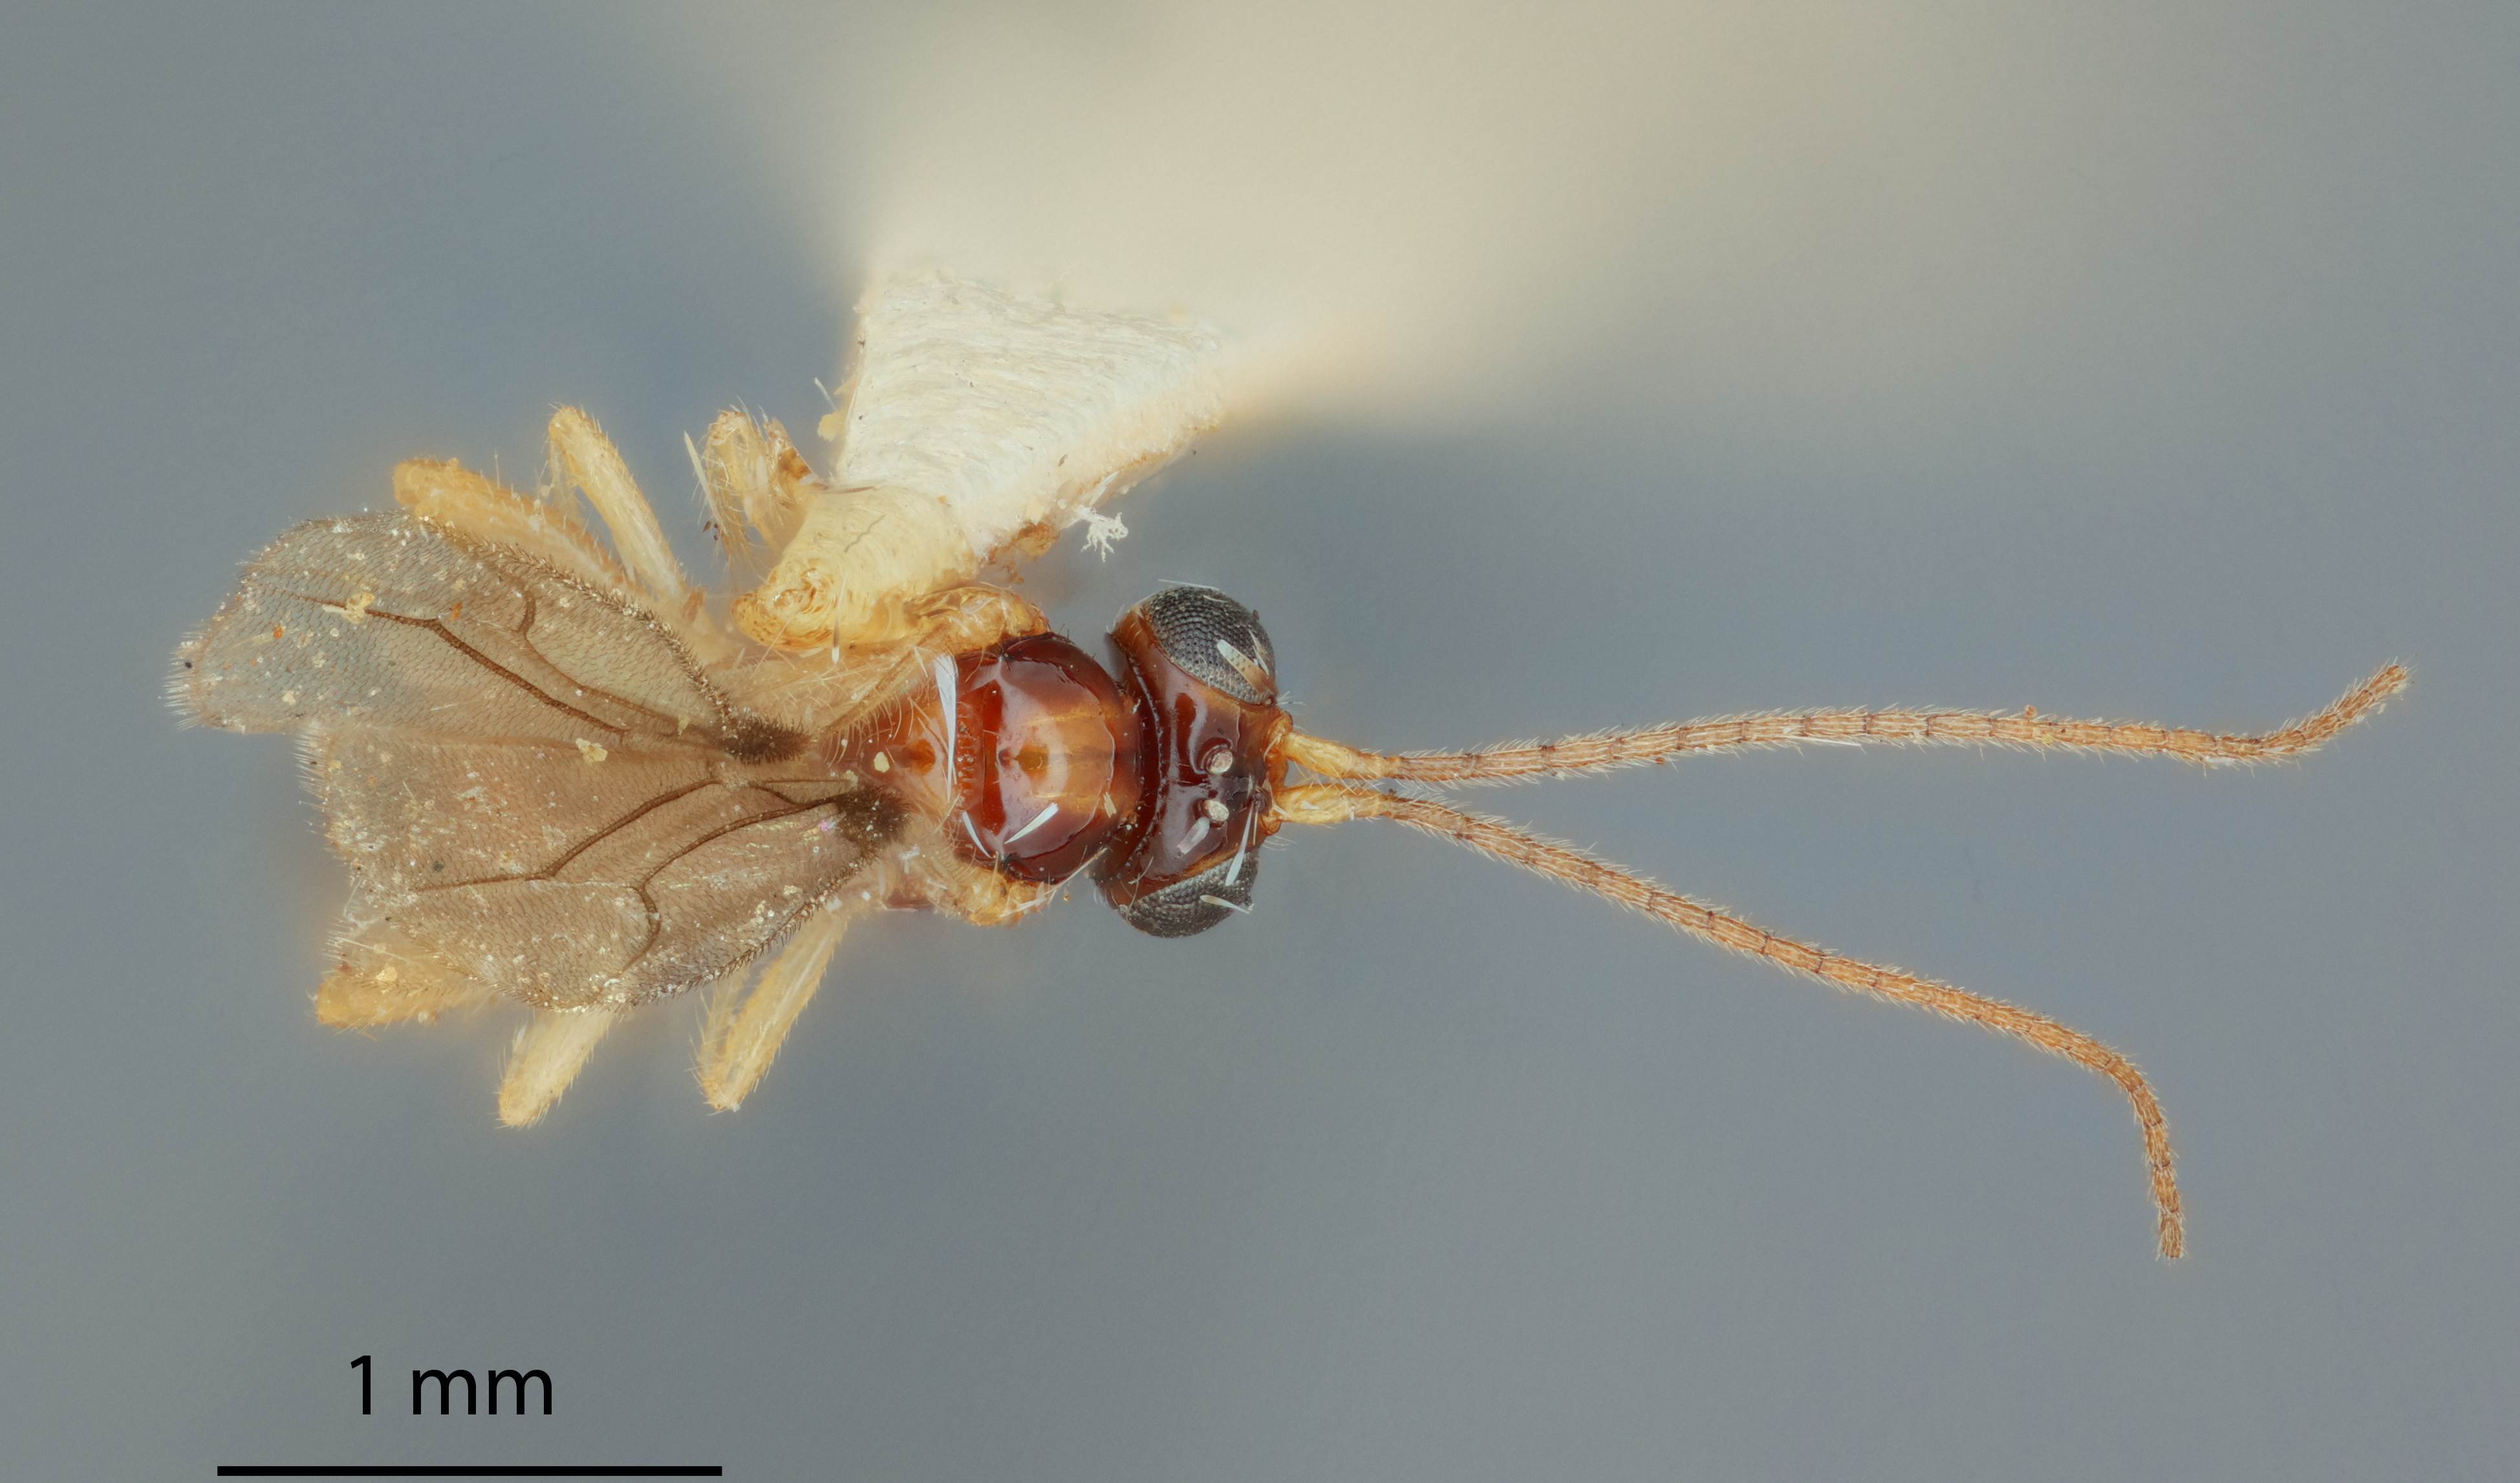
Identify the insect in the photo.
Neopus macrops
